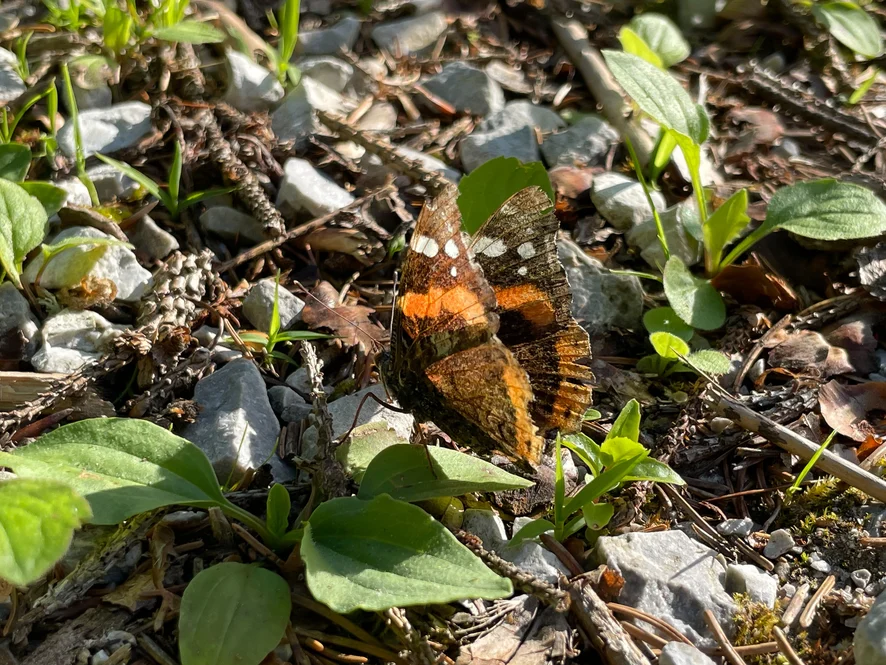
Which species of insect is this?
Vanessa atalanta
